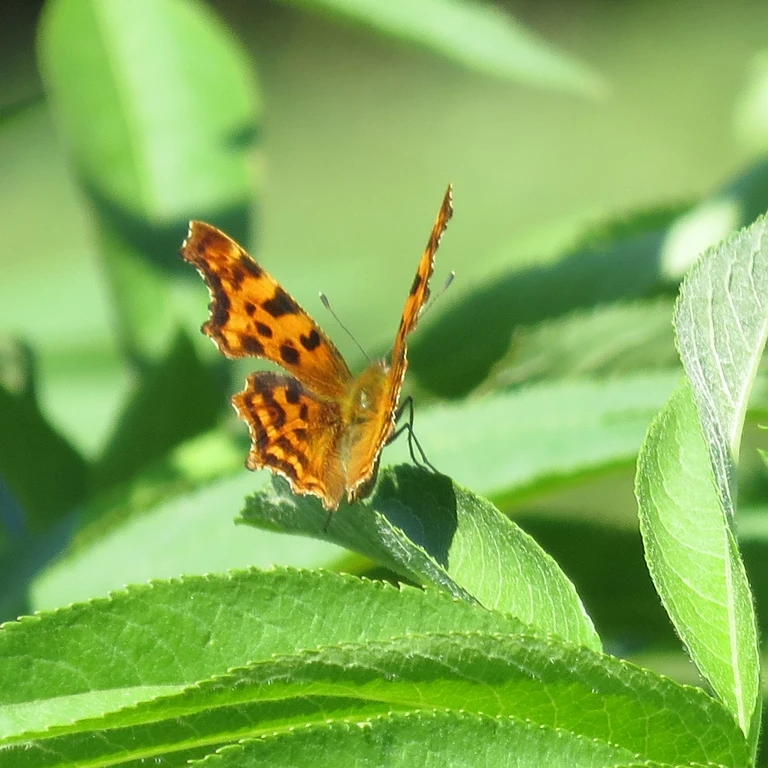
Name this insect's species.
Polygonia c-album
